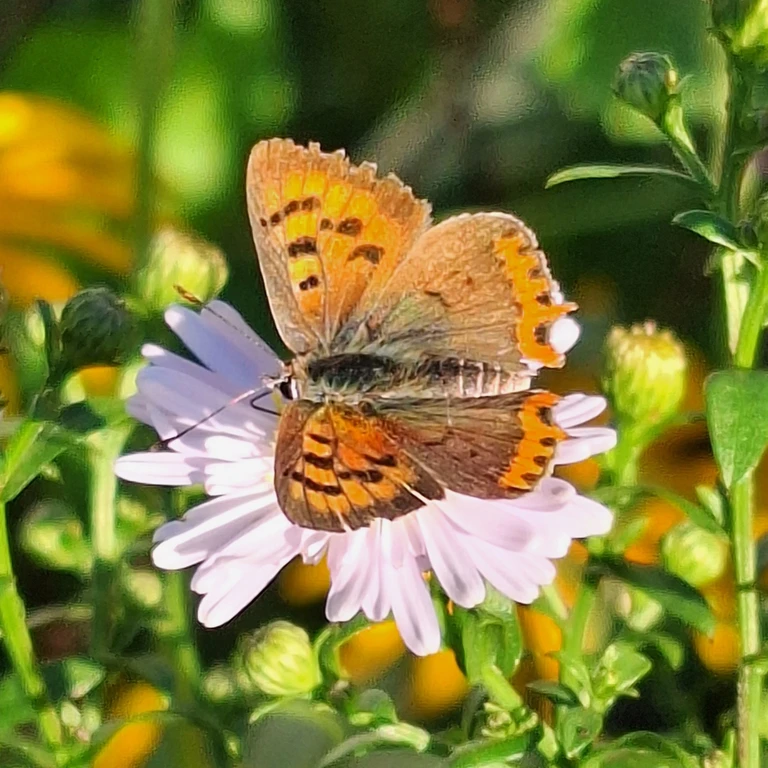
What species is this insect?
Lycaena phlaeas
